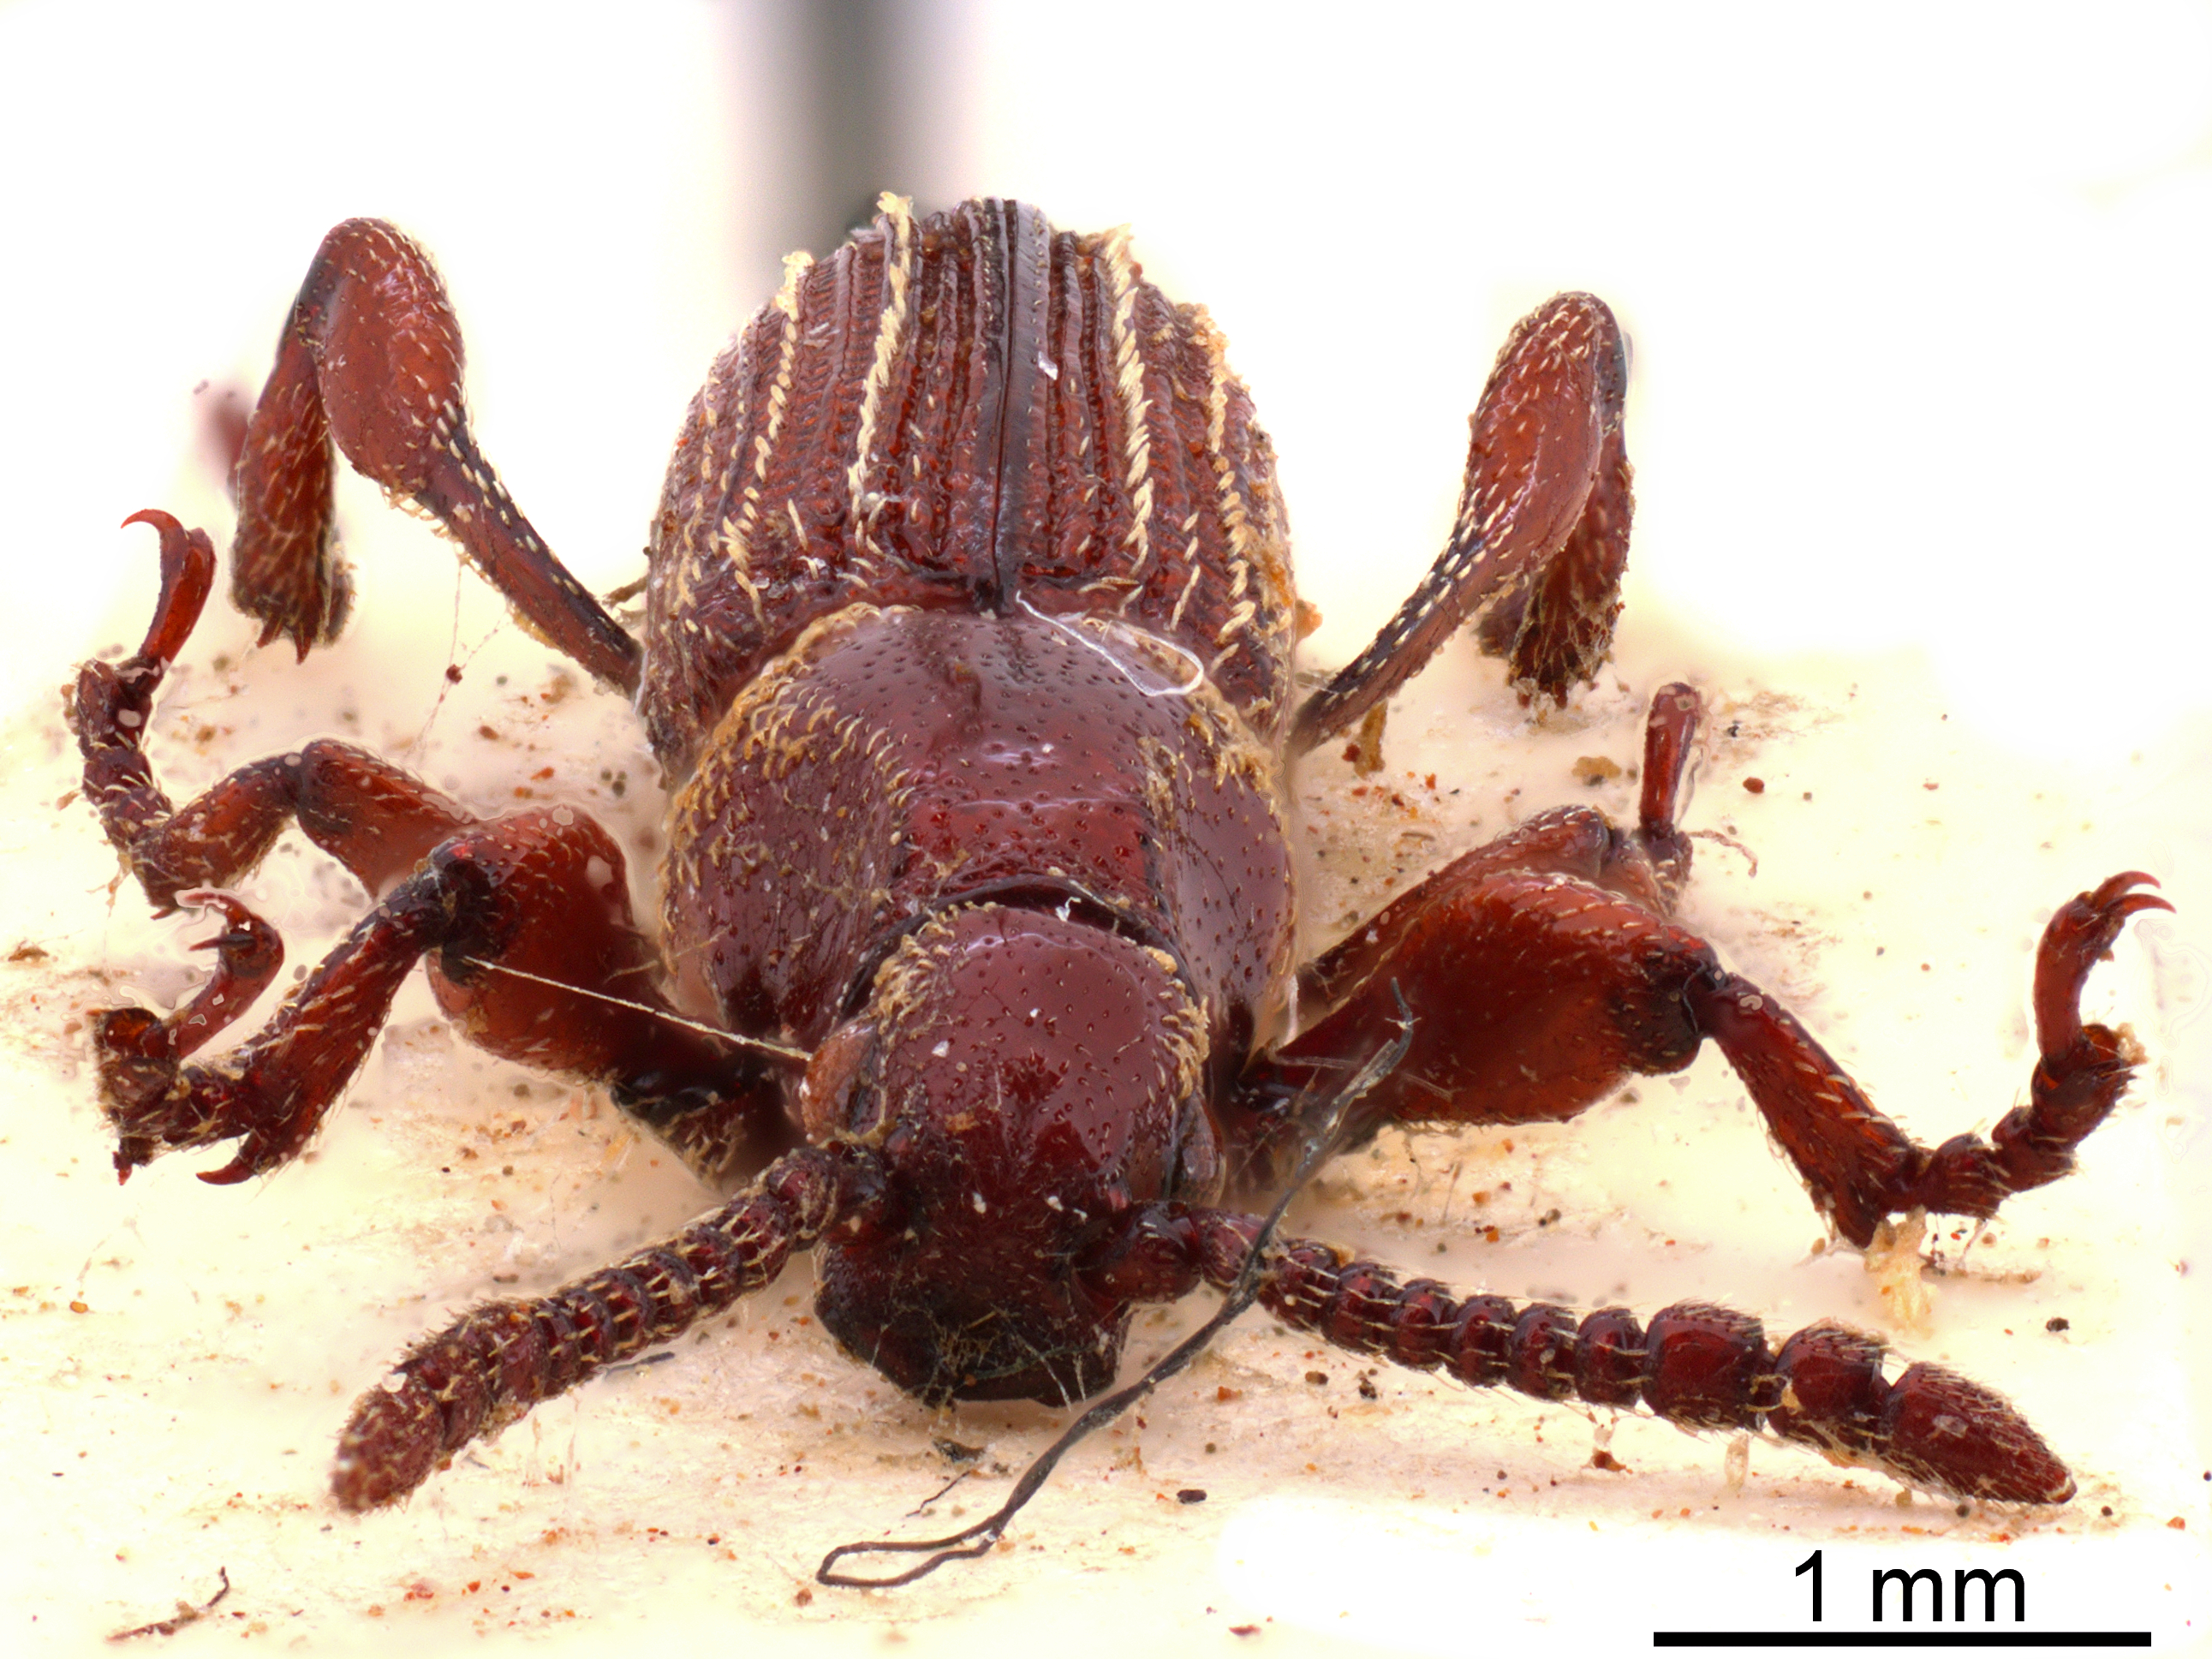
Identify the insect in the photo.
Zemioses porcatus
